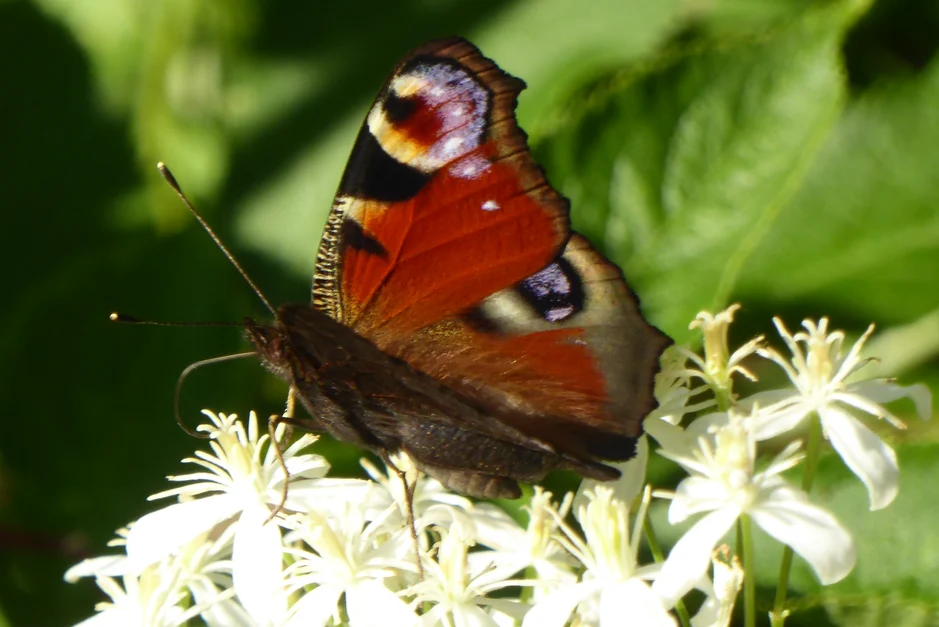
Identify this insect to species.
Aglais io
